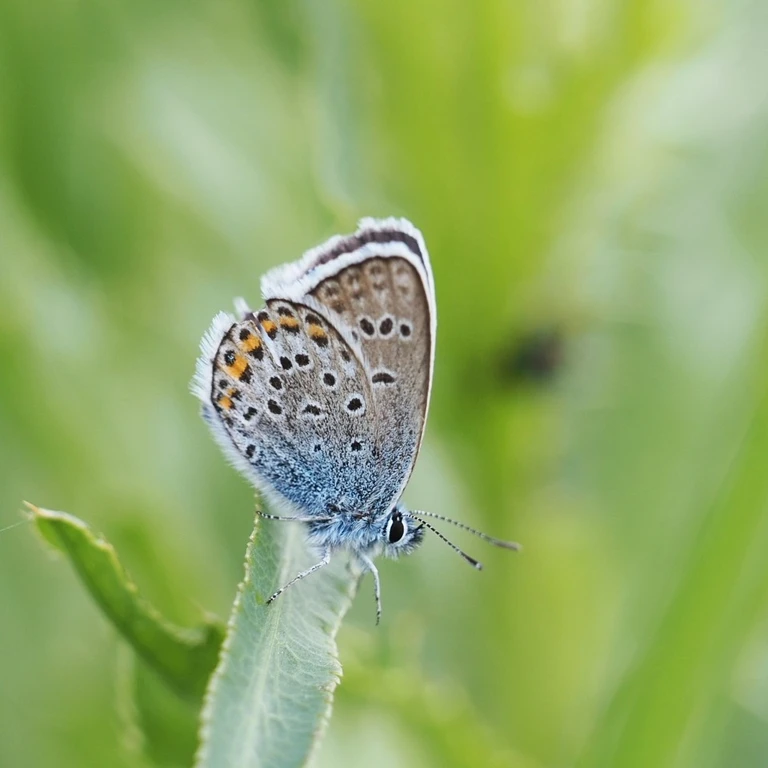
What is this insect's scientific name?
Plebejus argus
